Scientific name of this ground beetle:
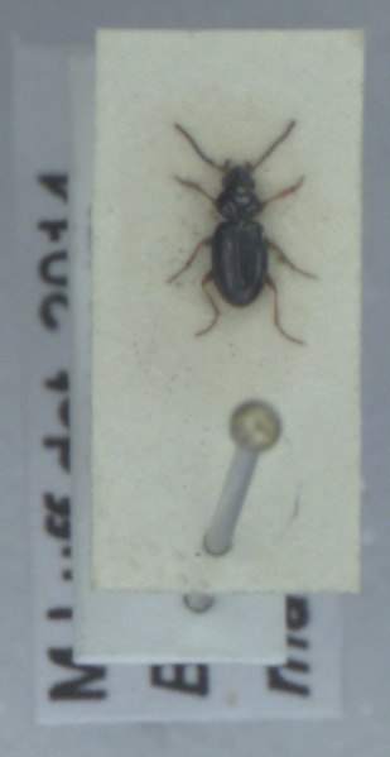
Bembidion mannerheimii
